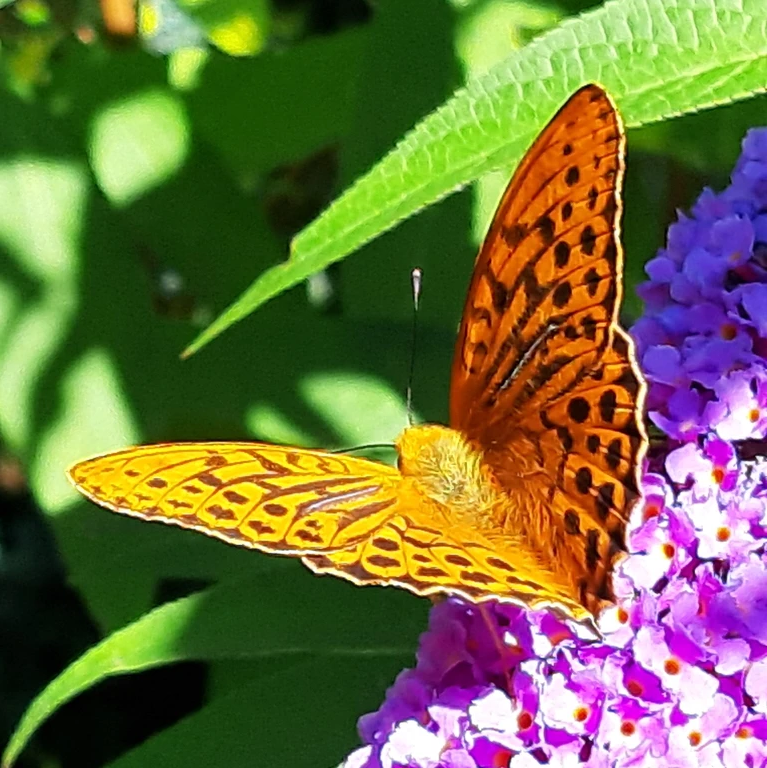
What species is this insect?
Argynnis paphia
